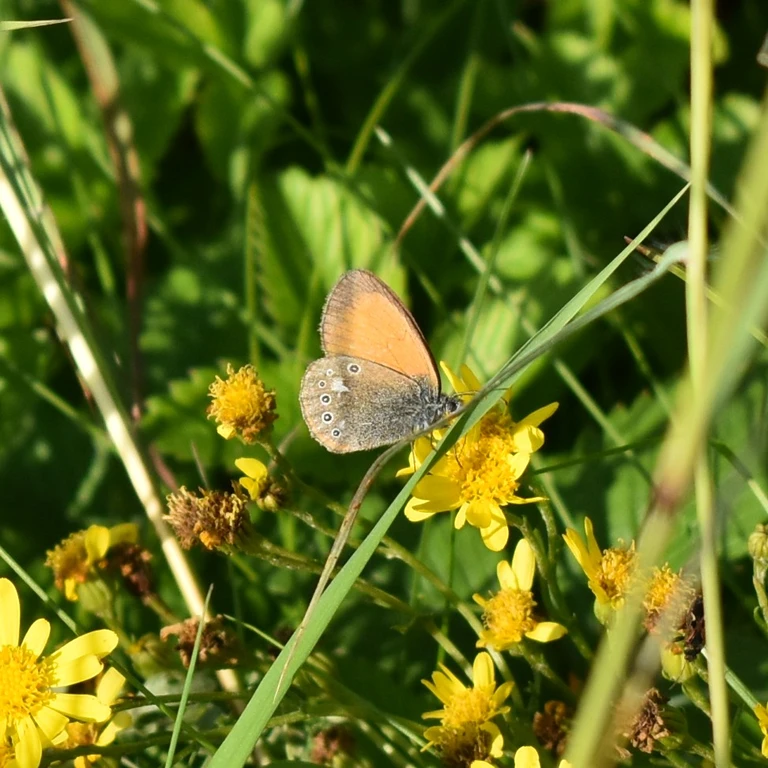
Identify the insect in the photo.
Coenonympha glycerion (also Coenonympha iphis)
